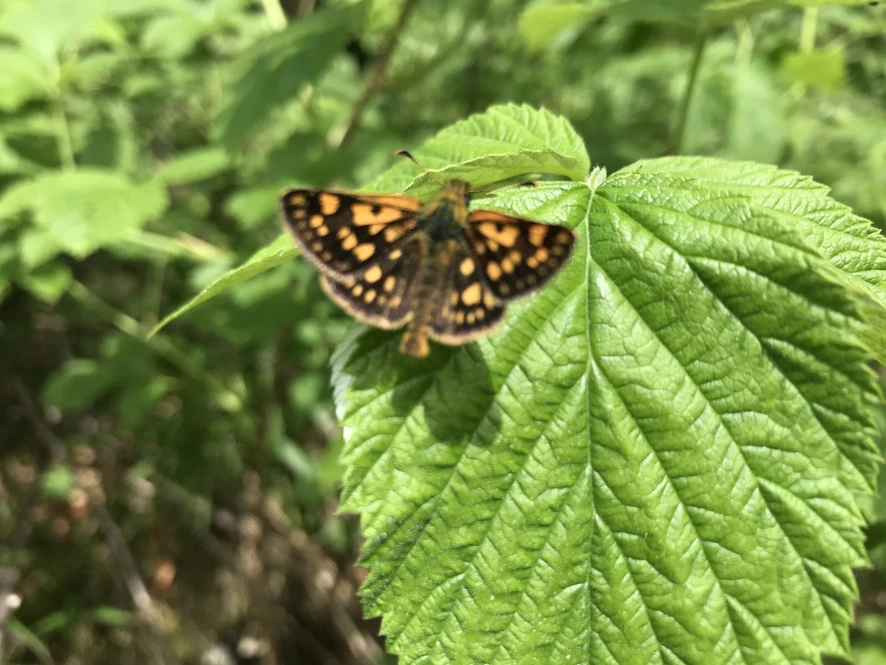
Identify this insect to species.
Carterocephalus palaemon
